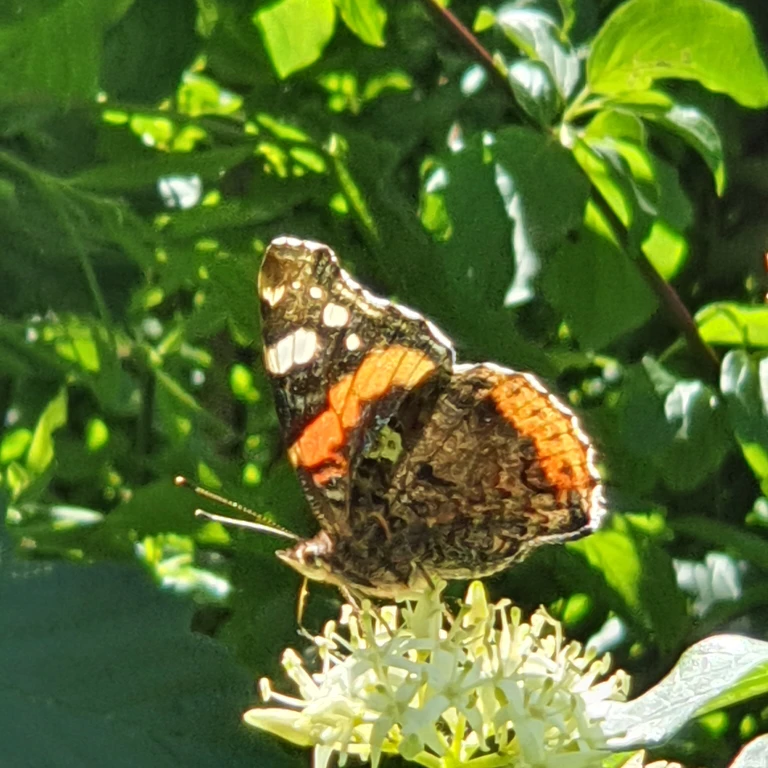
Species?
Vanessa atalanta
